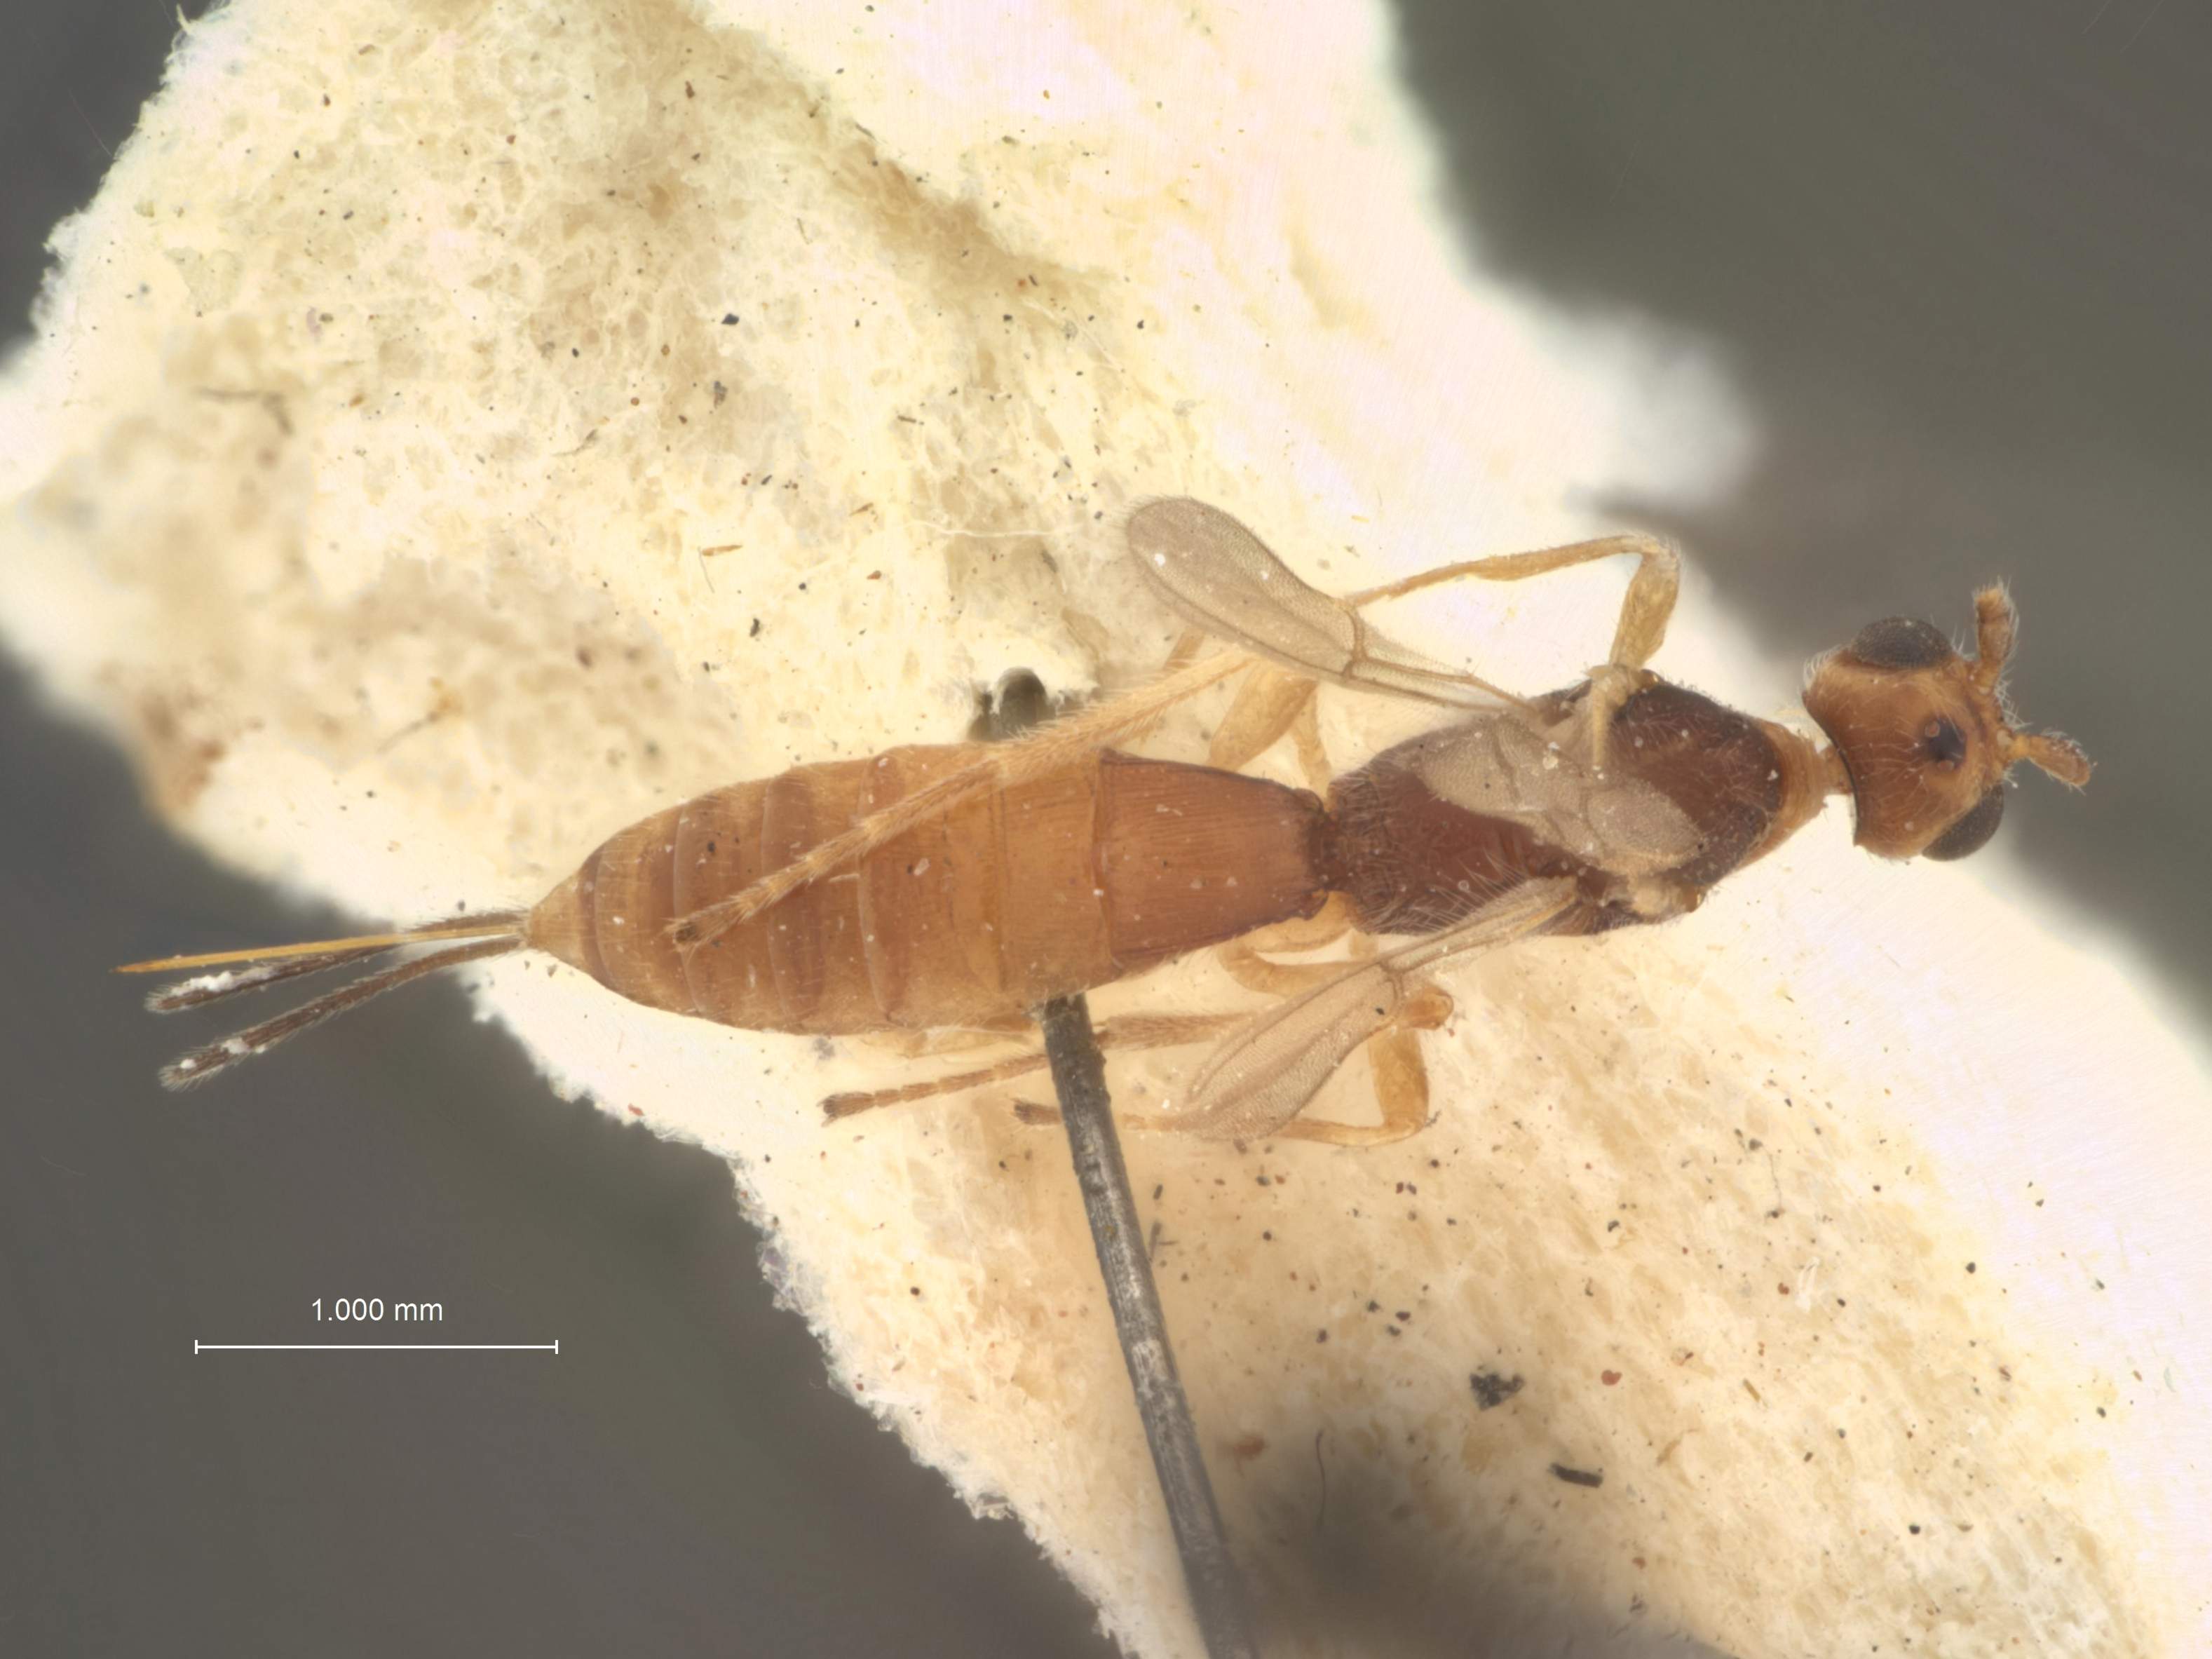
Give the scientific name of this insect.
Hormiopterus choenobivorus
